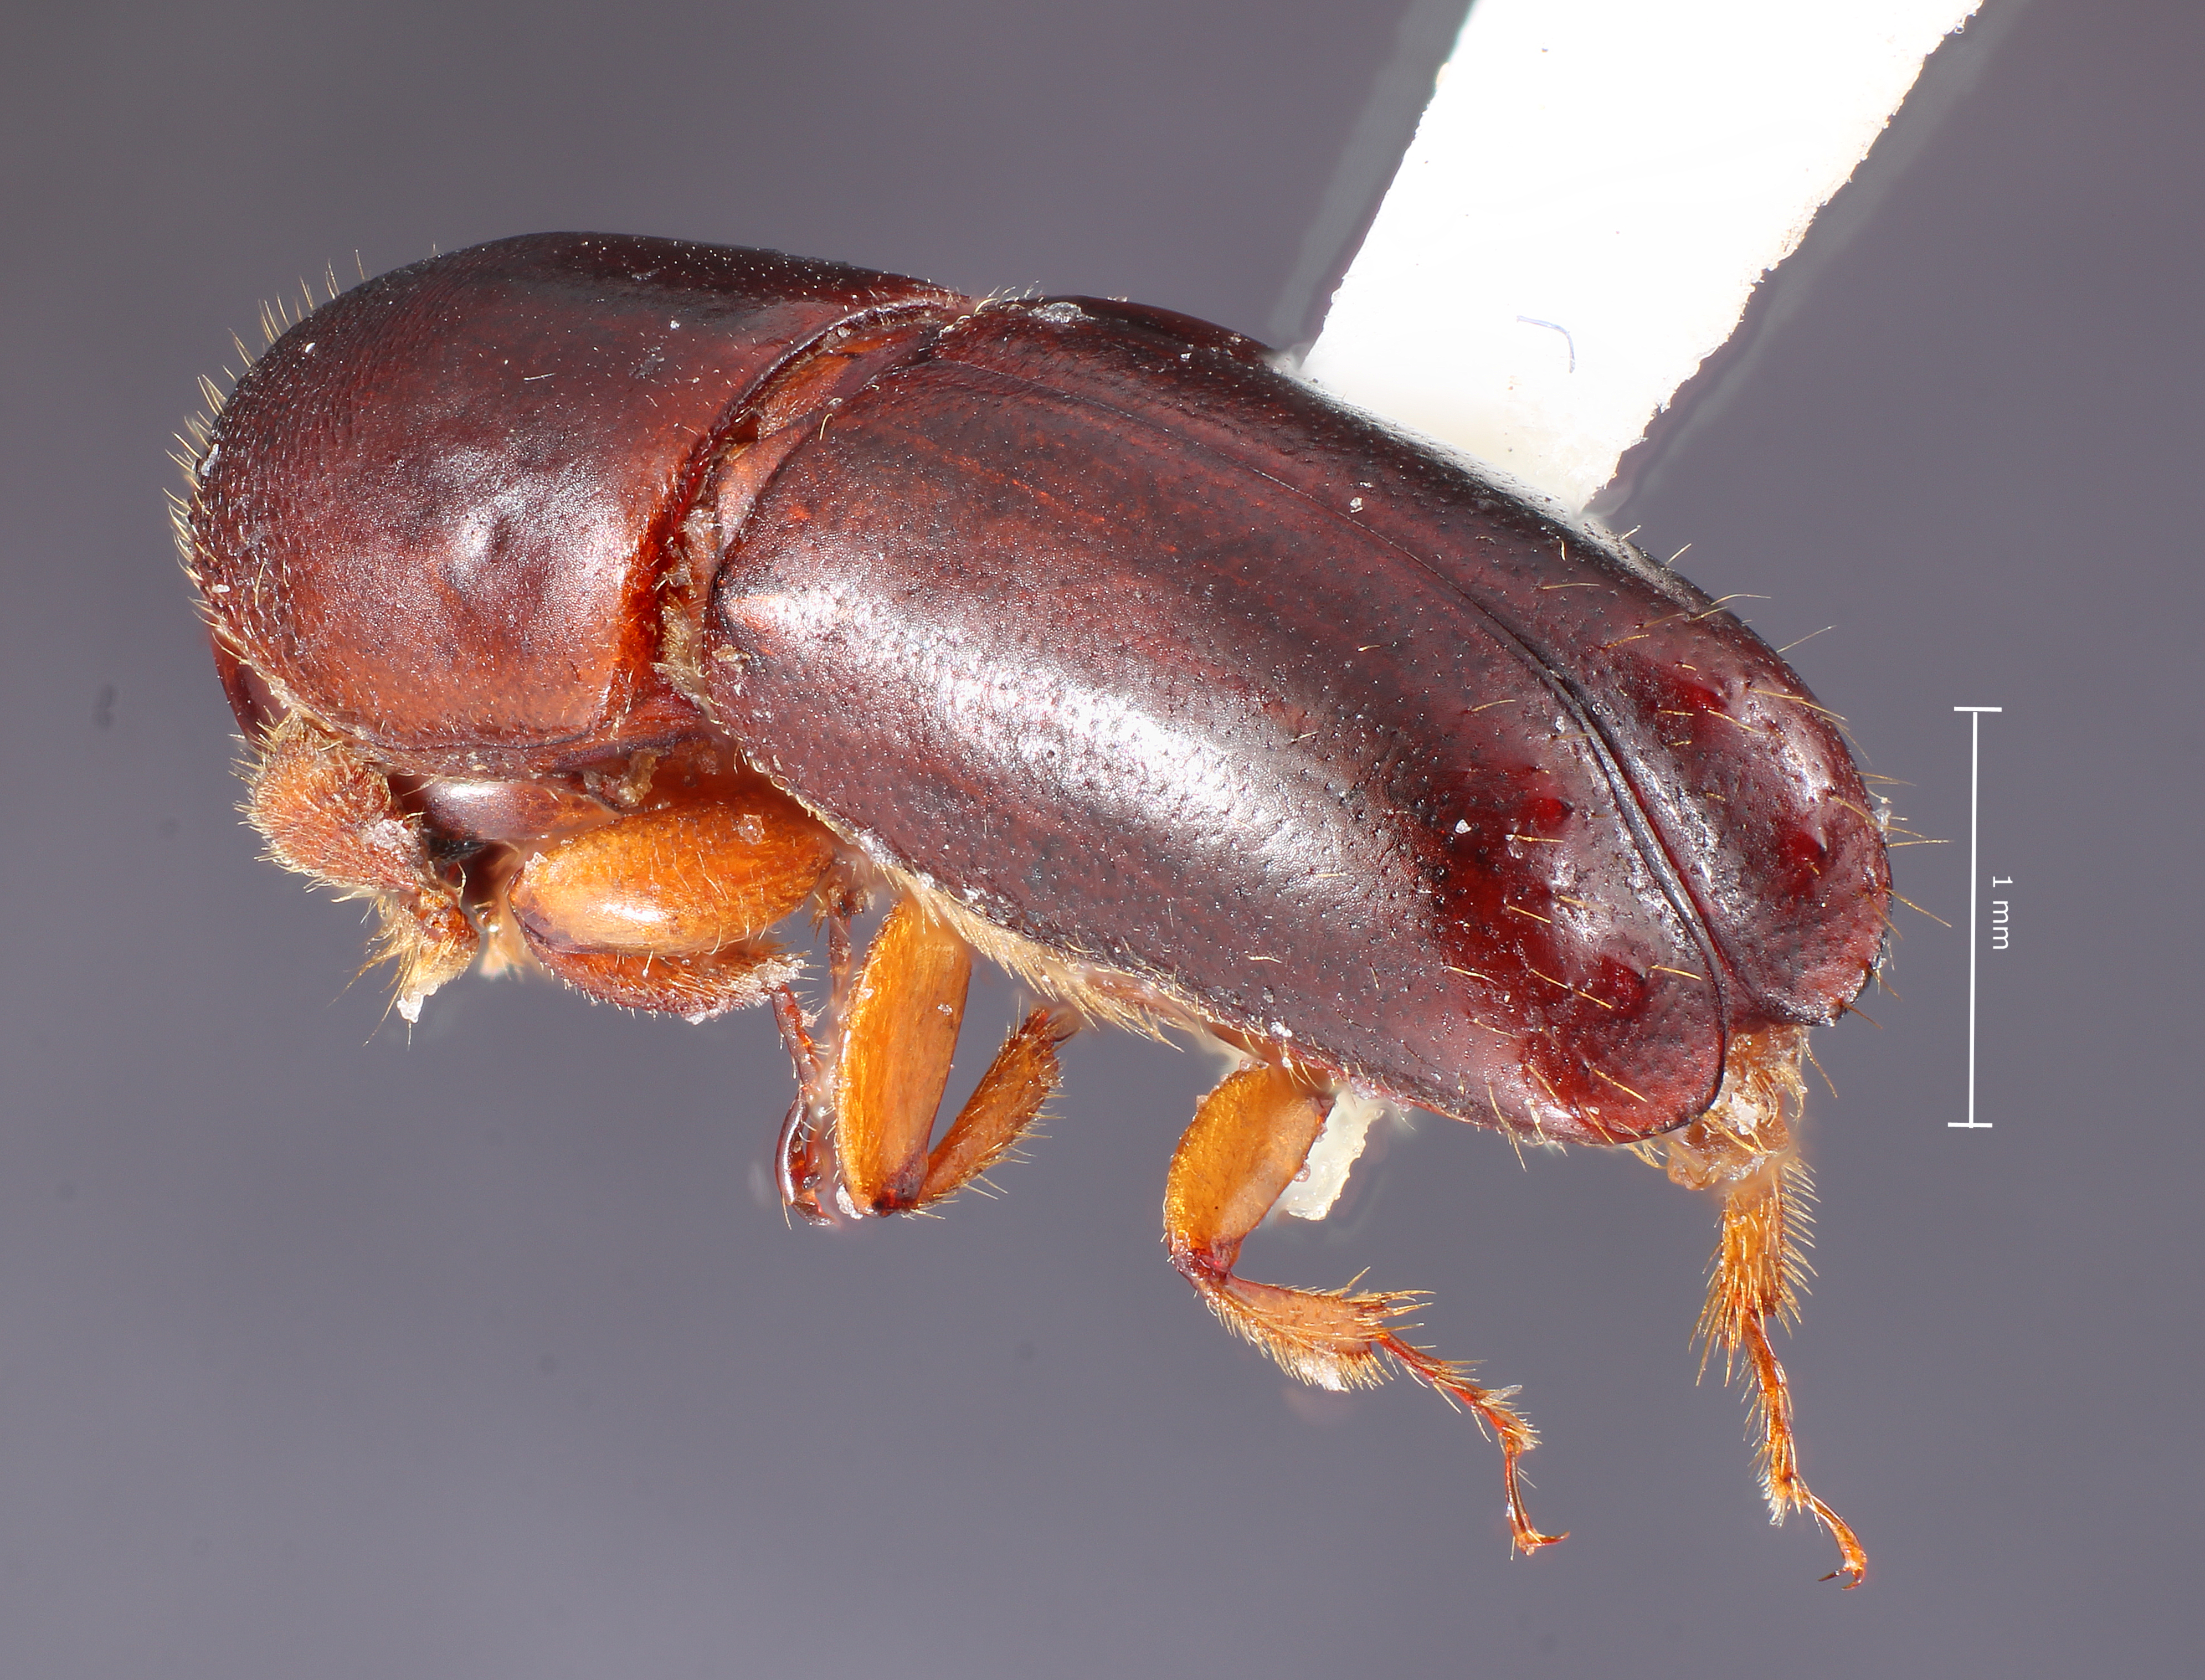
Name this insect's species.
Monarthrum obtusum
